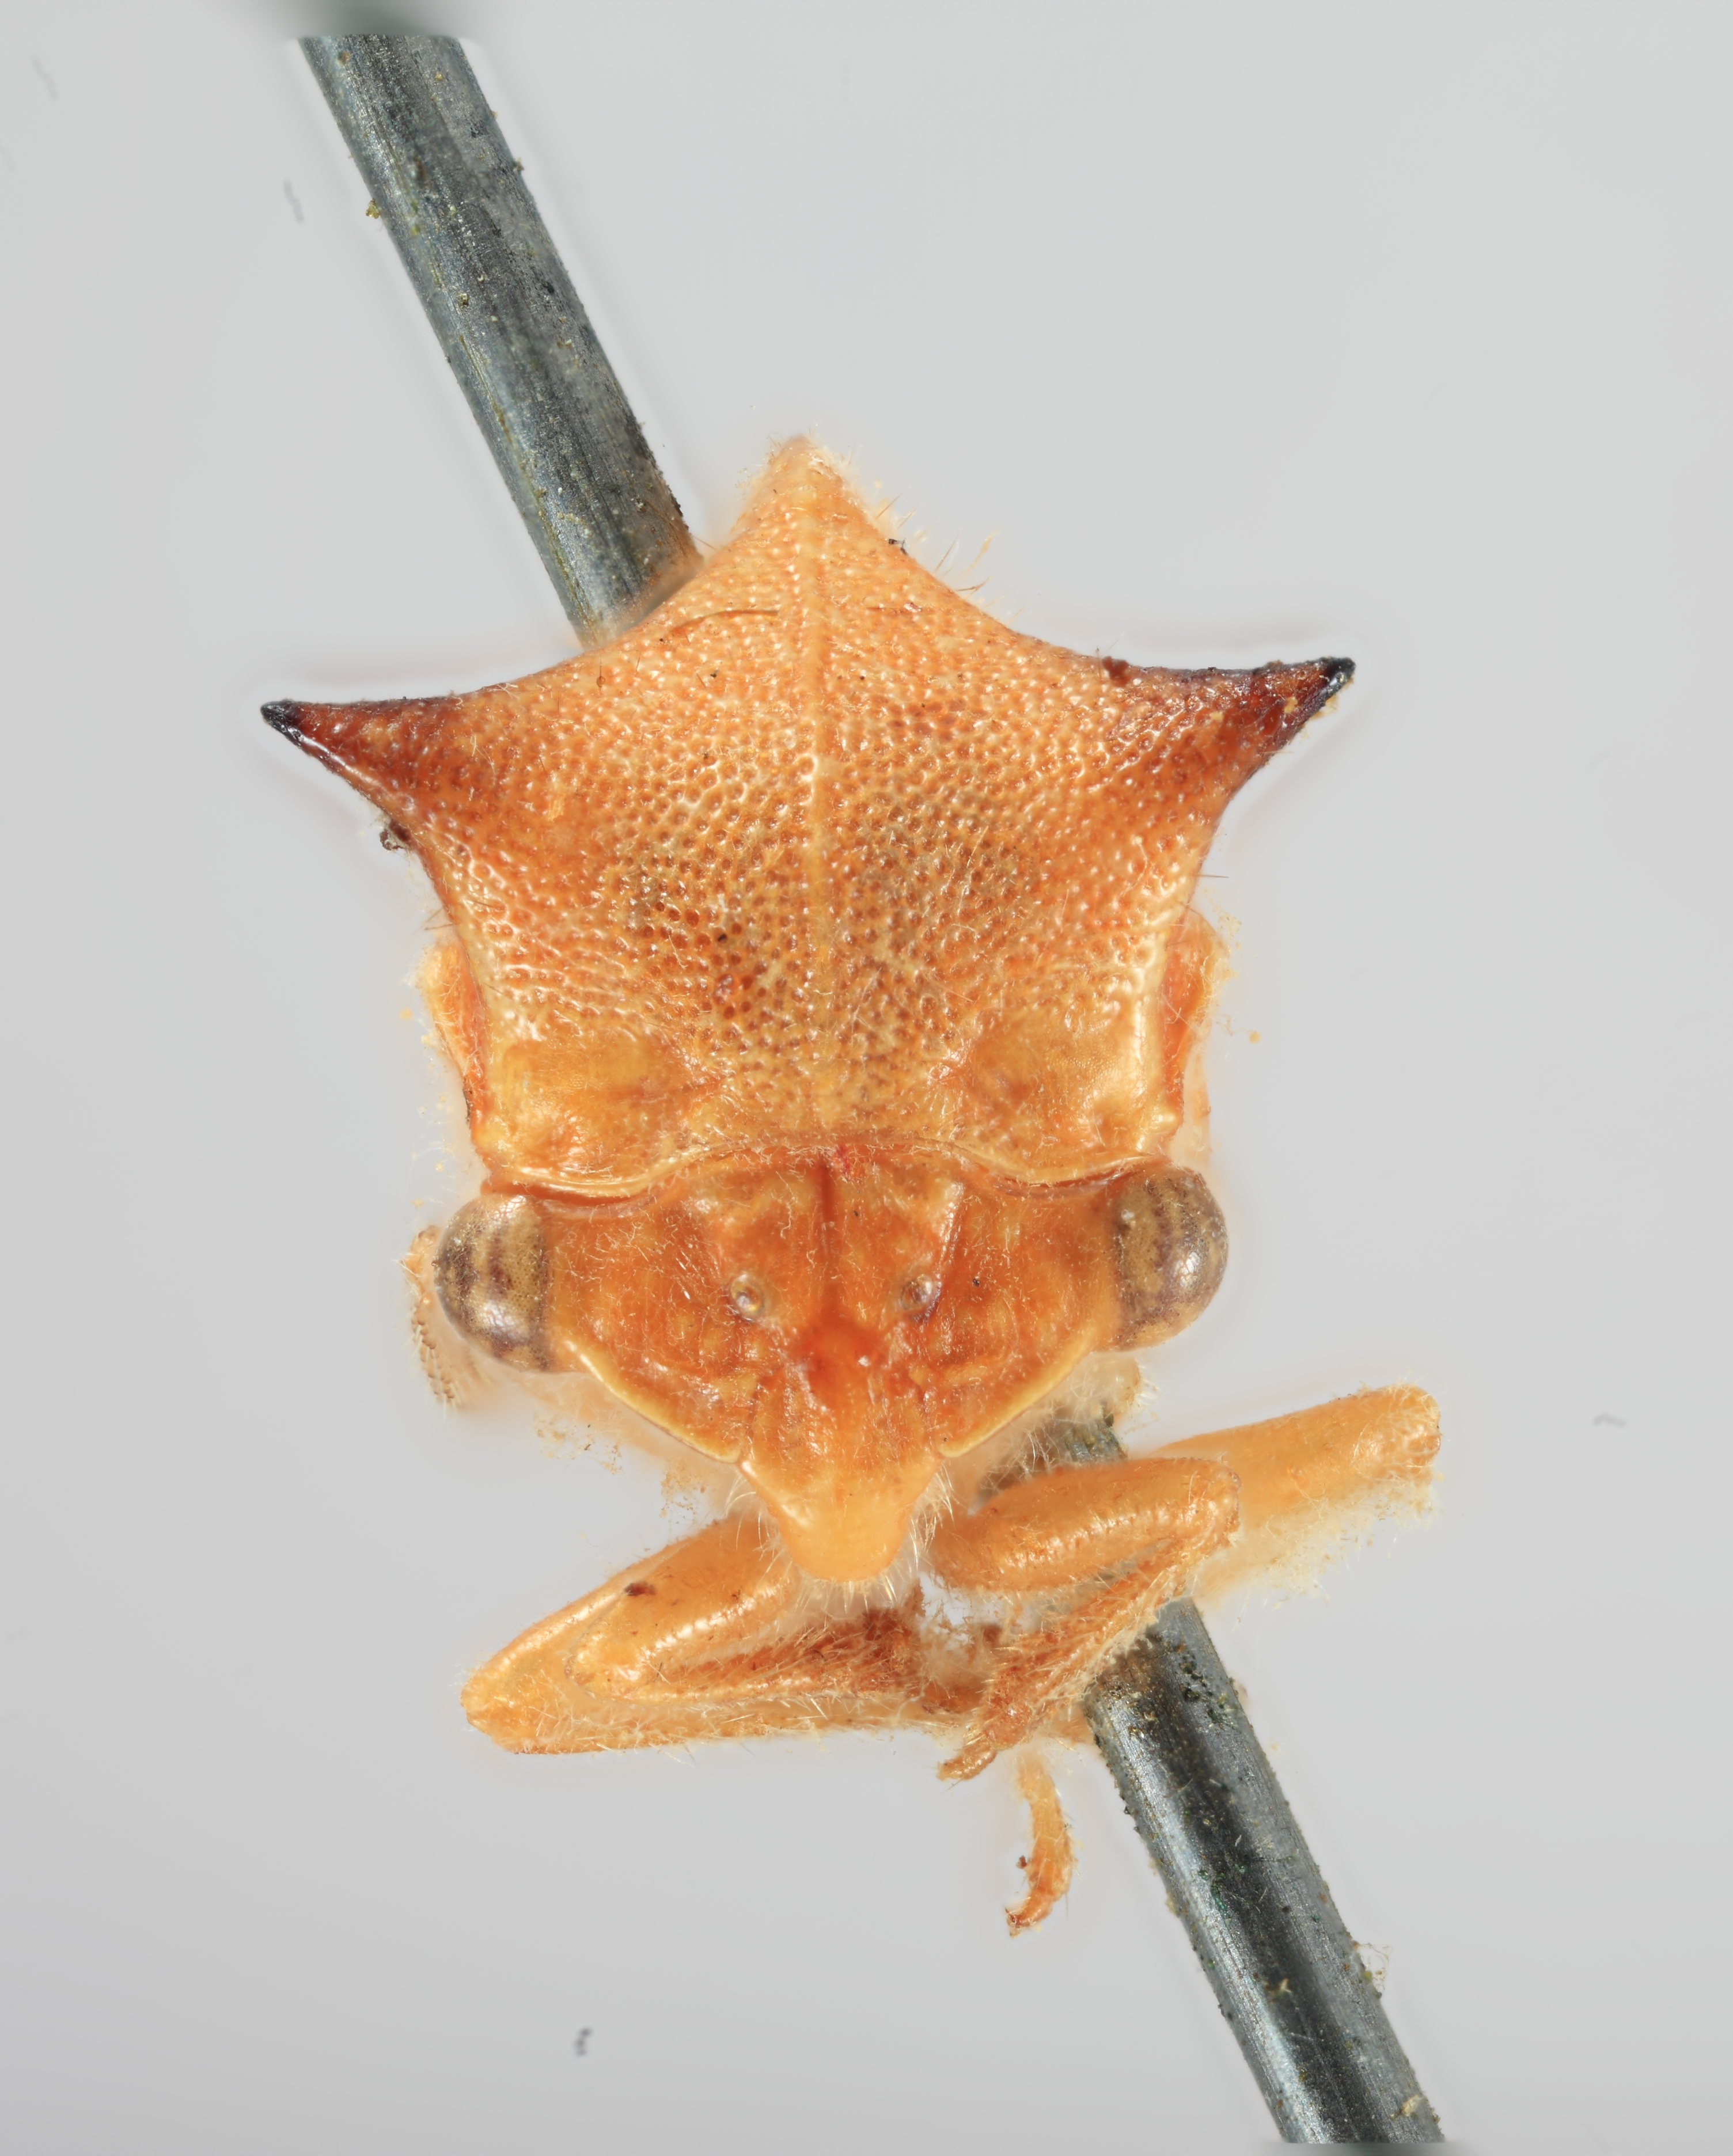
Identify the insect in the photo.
Membracis taurina
